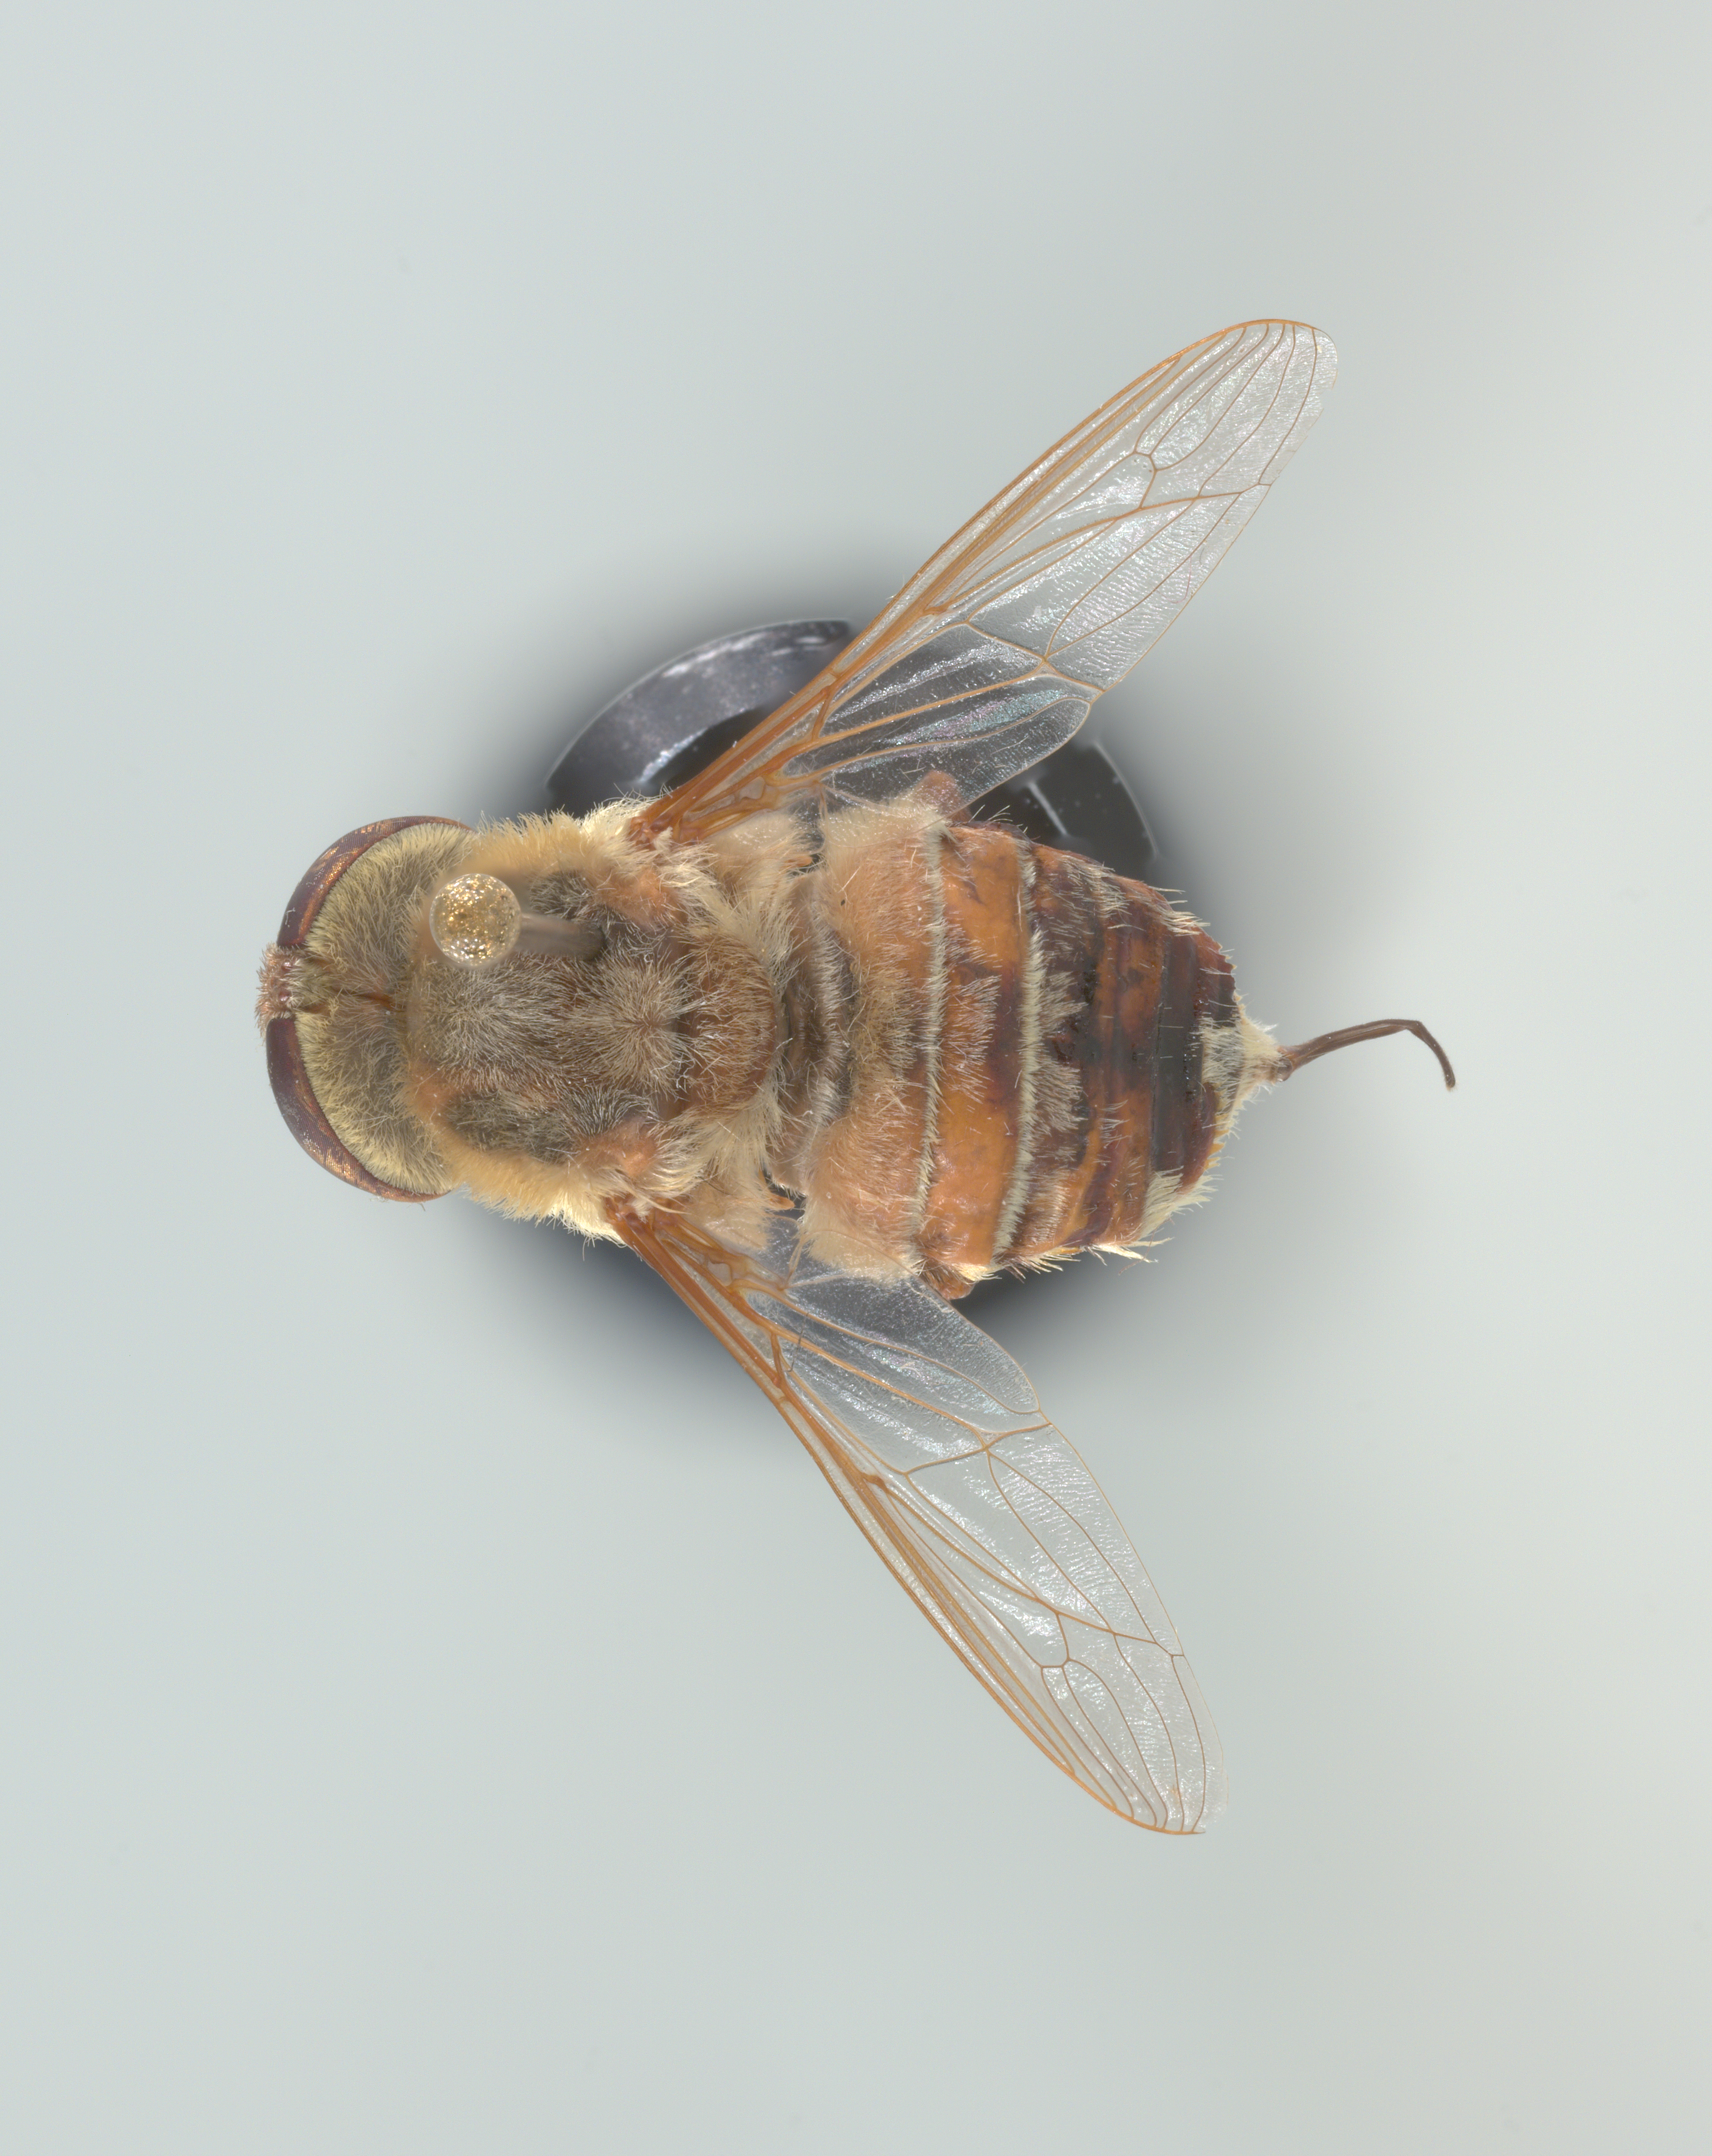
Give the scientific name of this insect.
Neorhynchocephalus volaticus
